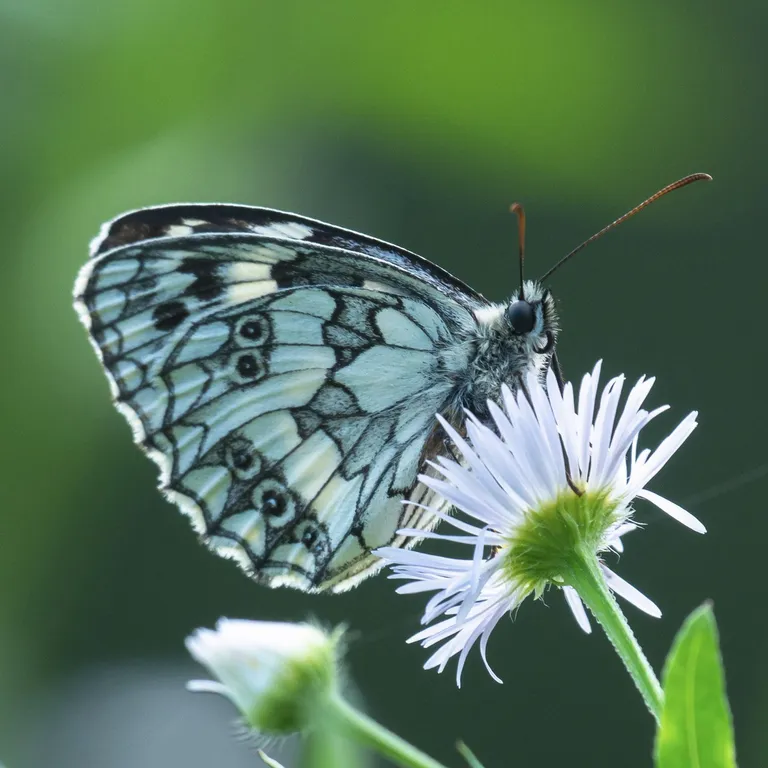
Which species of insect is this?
Melanargia galathea
